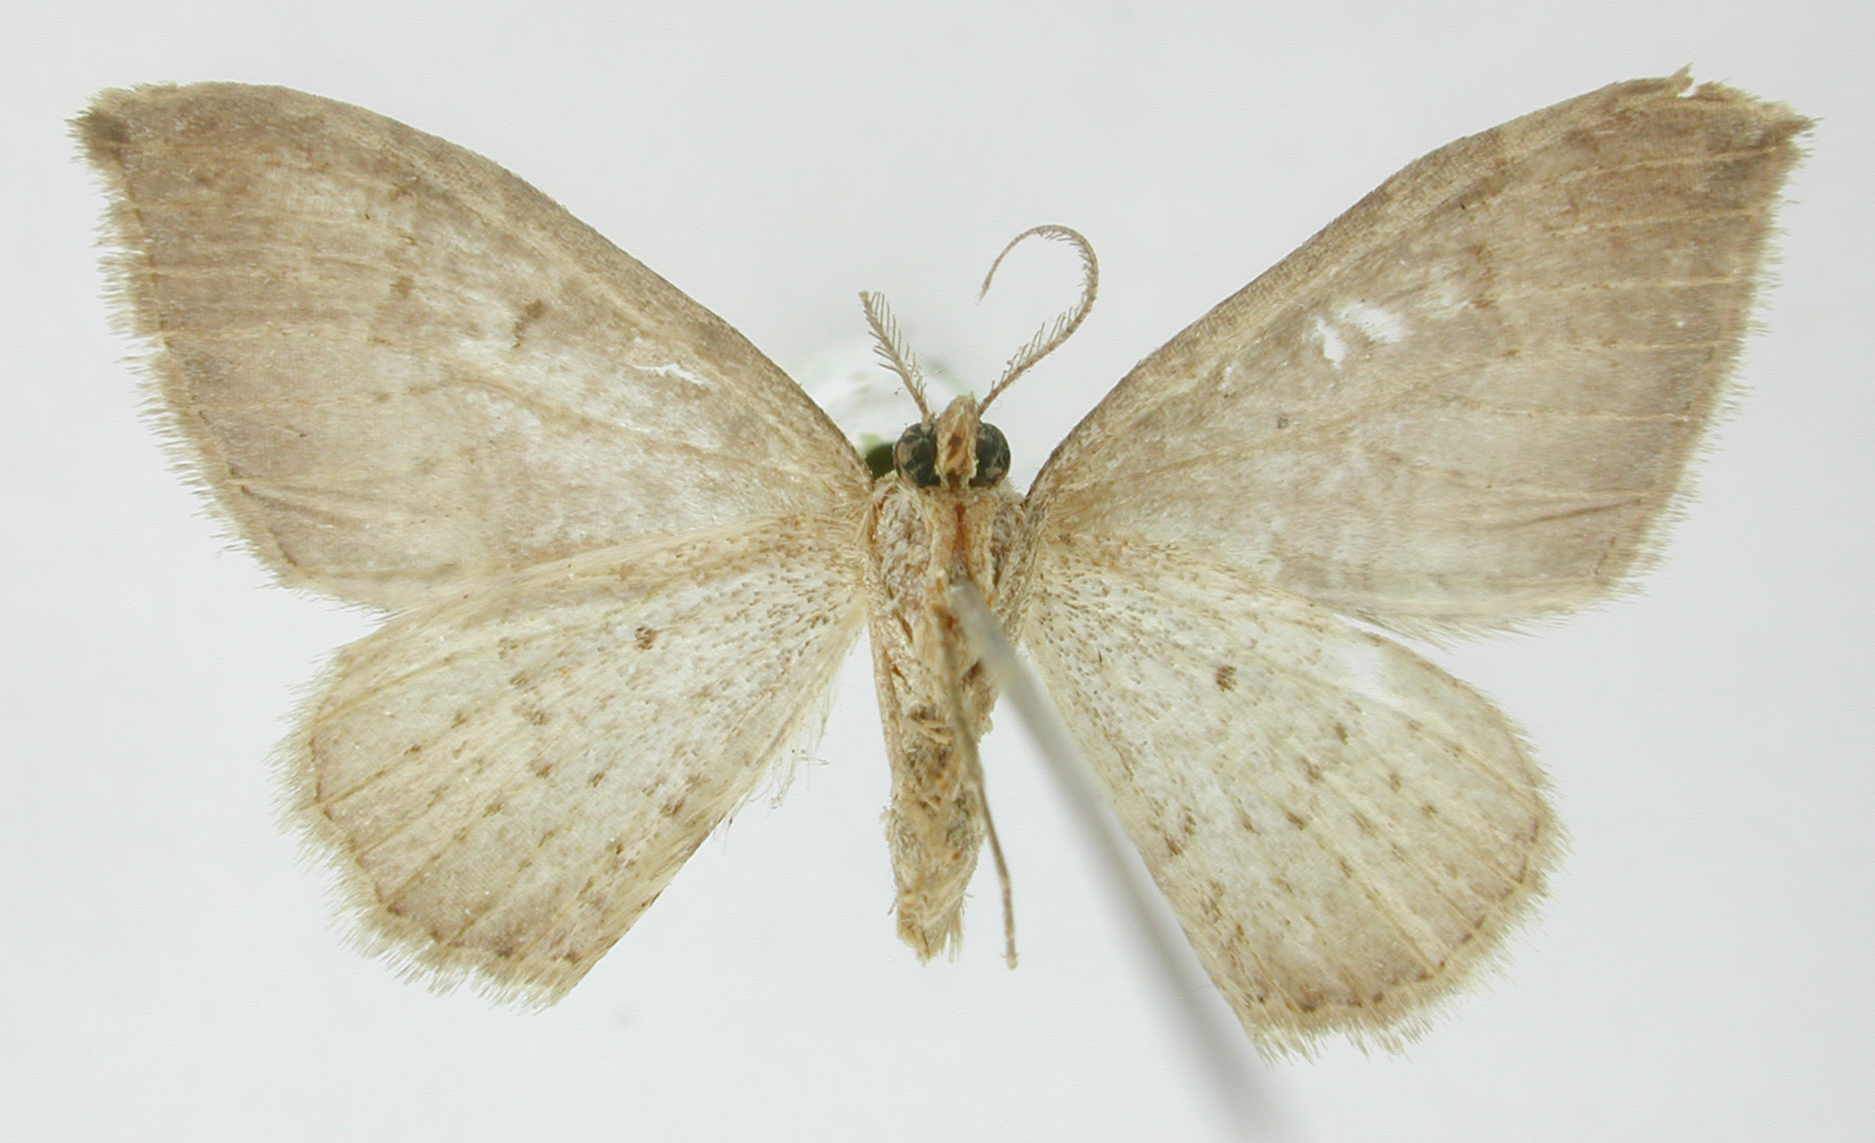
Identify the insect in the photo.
Coremia apollosaria
